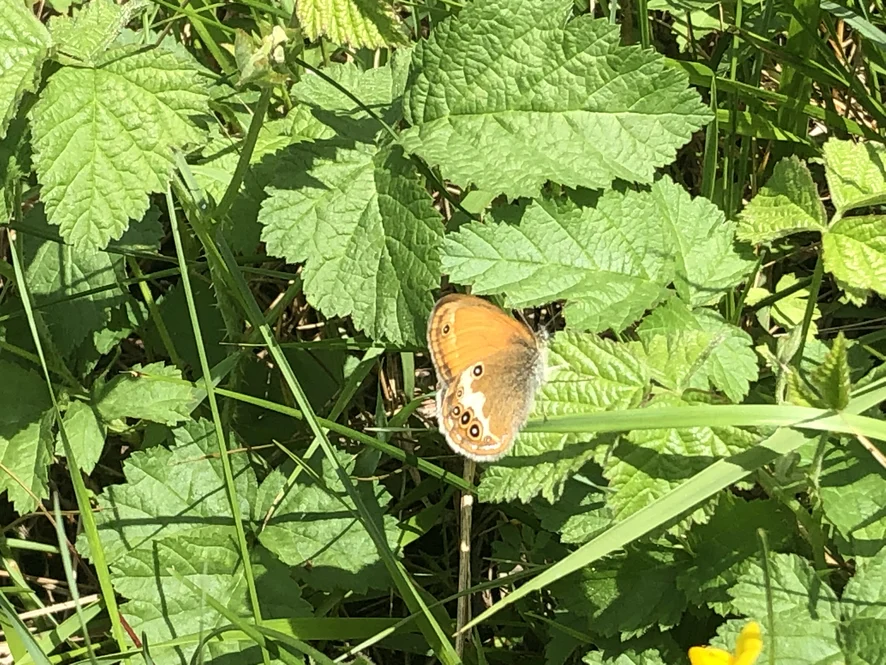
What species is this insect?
Coenonympha arcania
